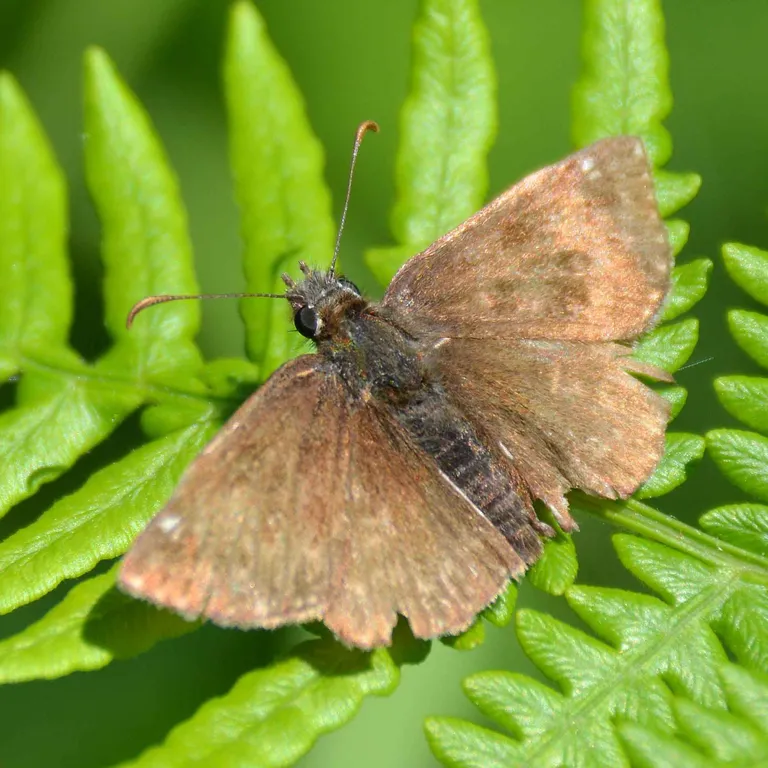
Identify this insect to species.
Erynnis tages
